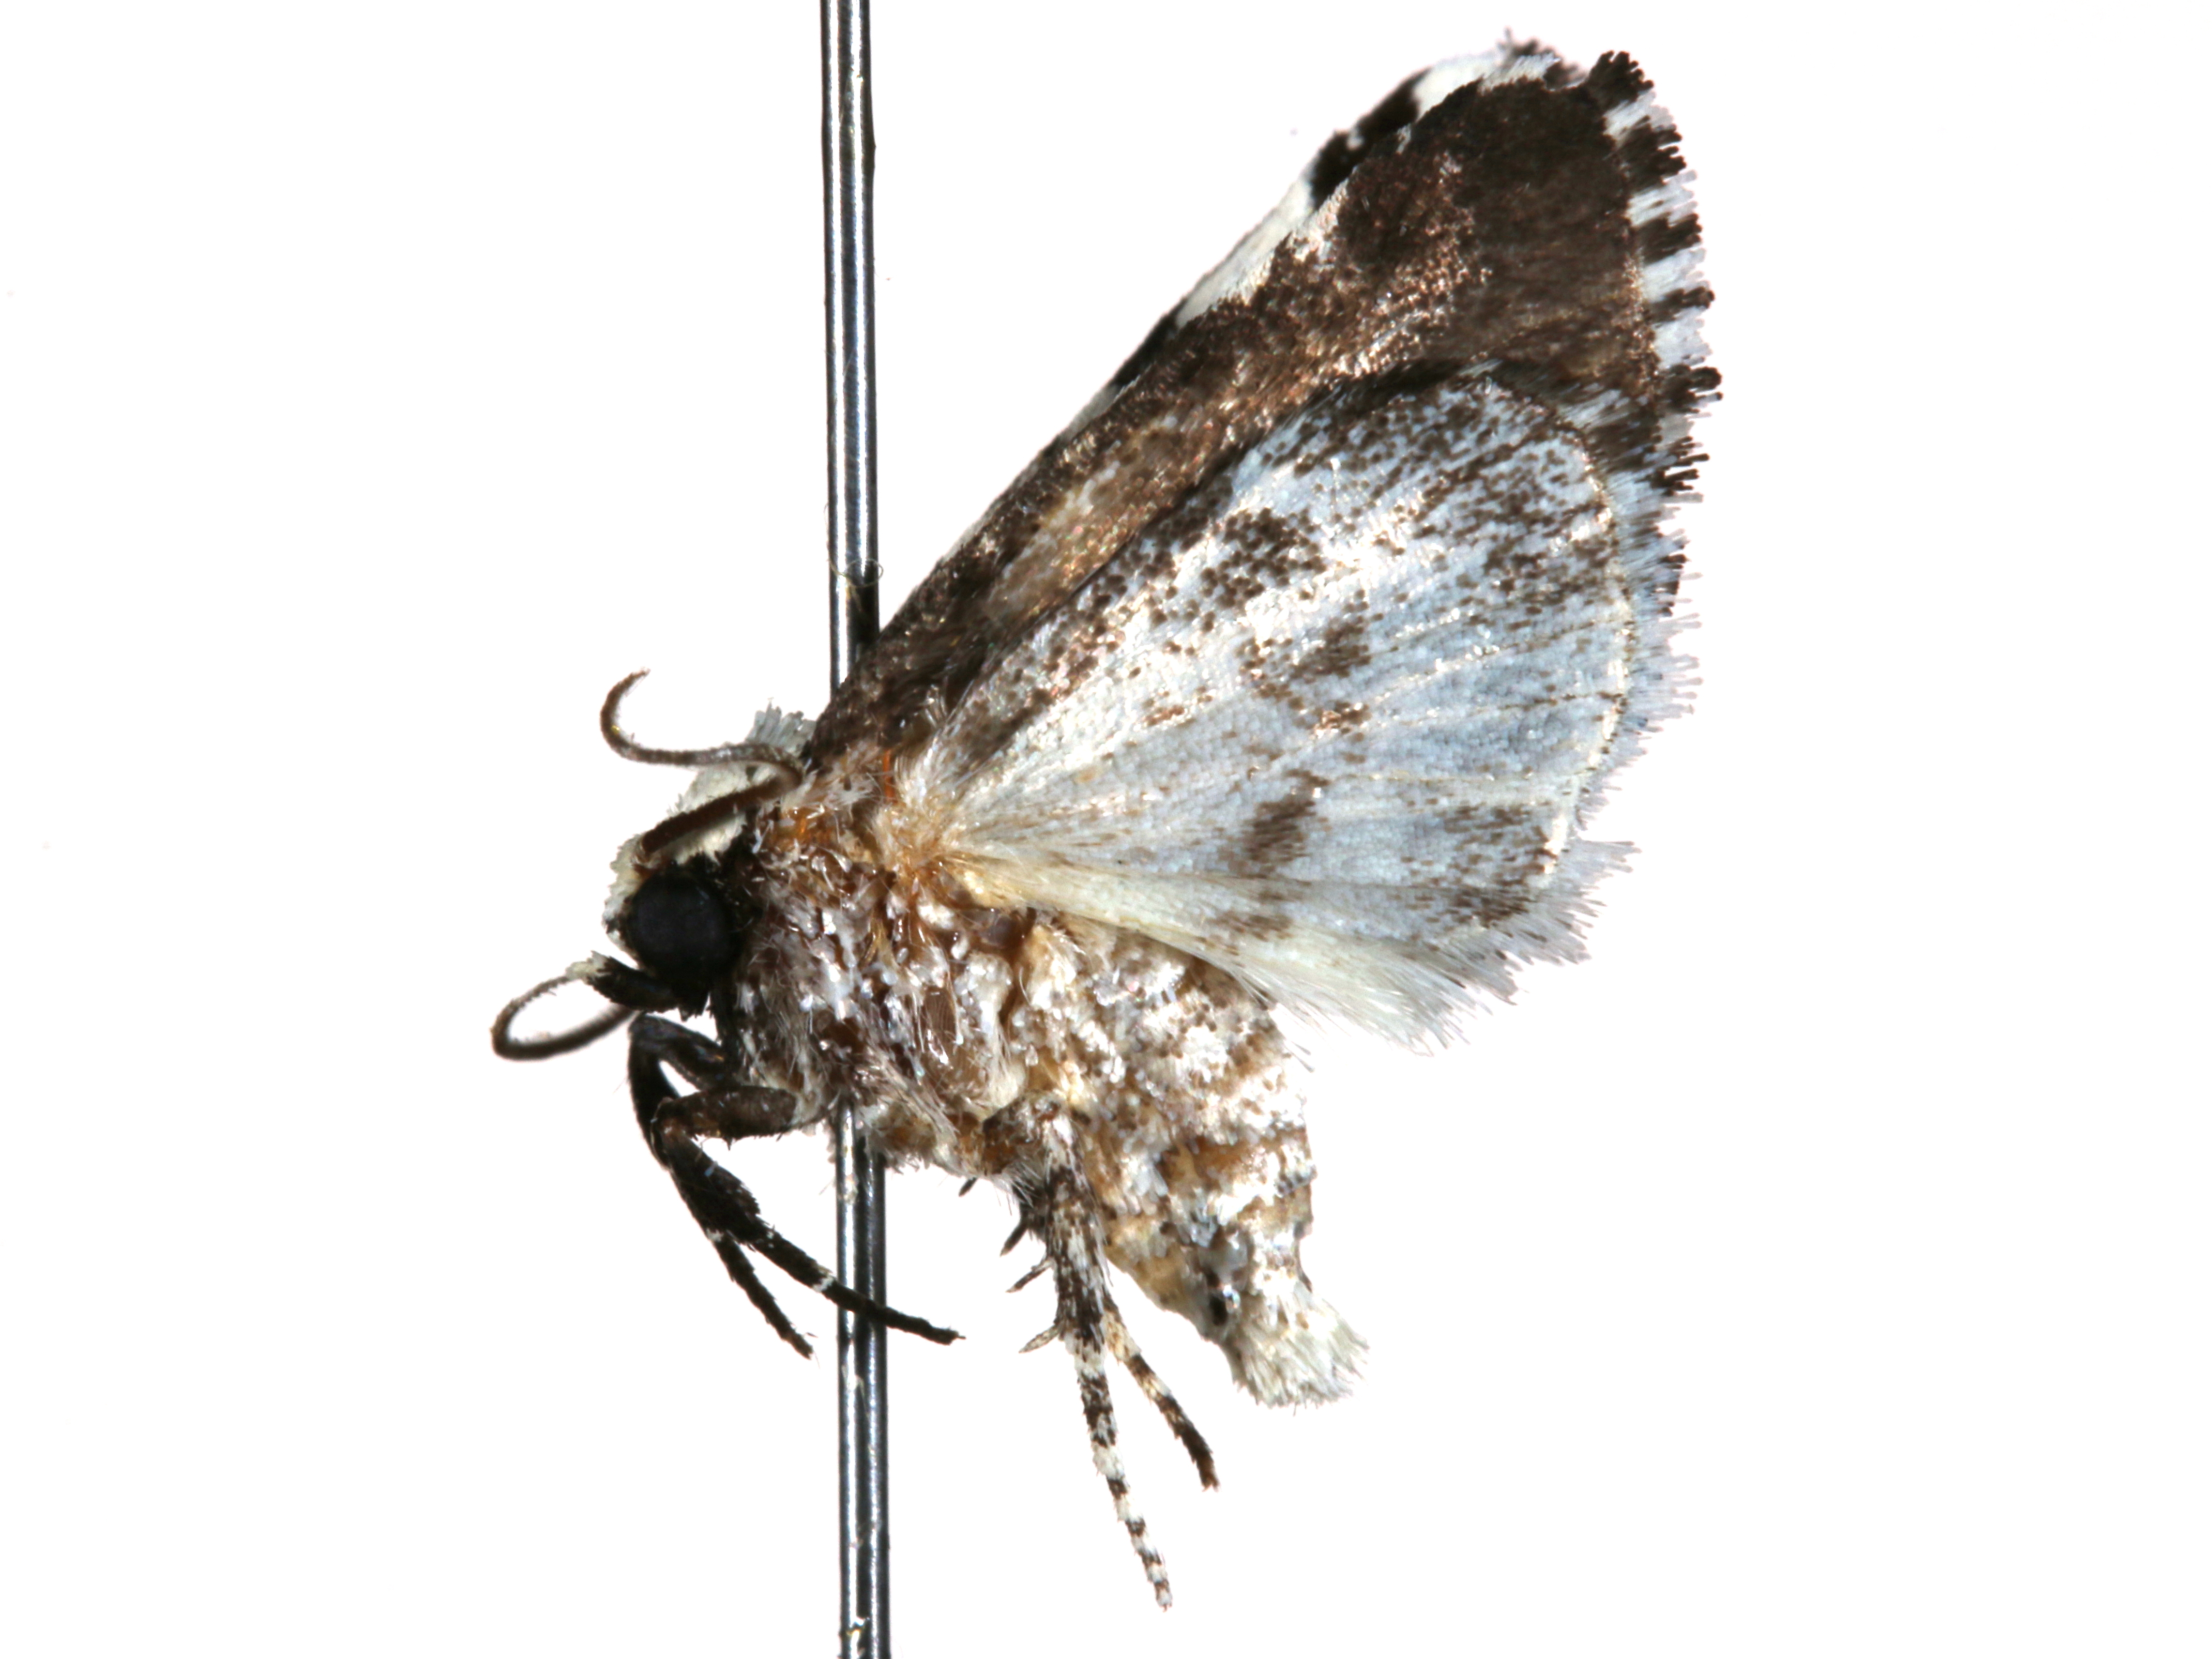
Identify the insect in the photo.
Leucotrachea melanodonta
